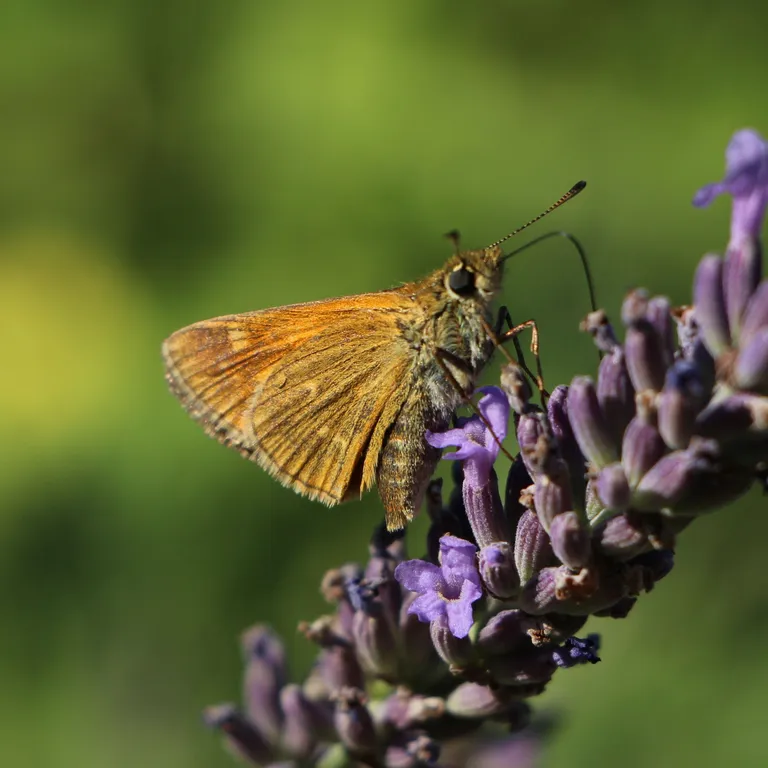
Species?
Ochlodes sylvanus (also Ochlodes venata)
